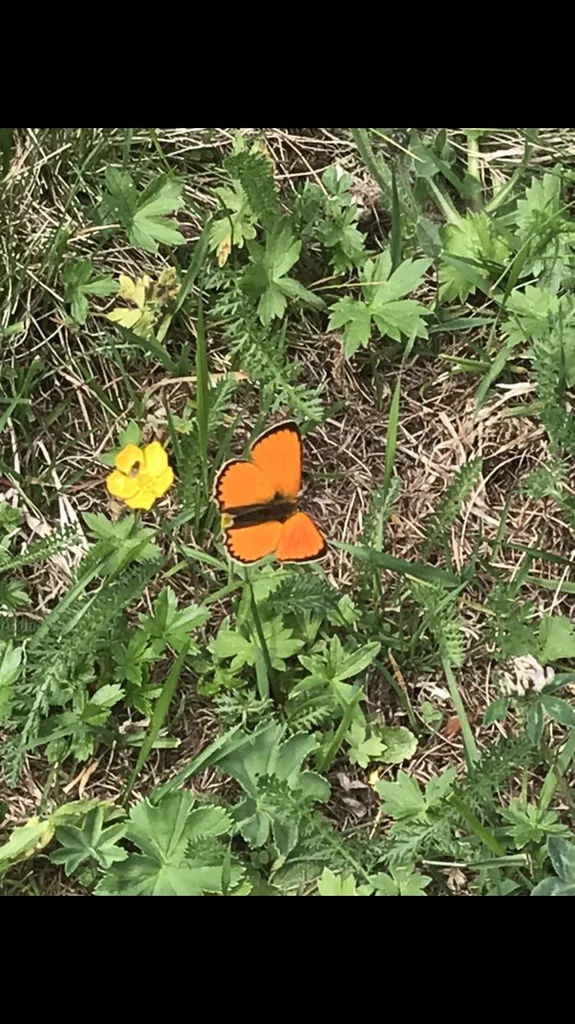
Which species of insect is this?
Lycaena virgaureae
